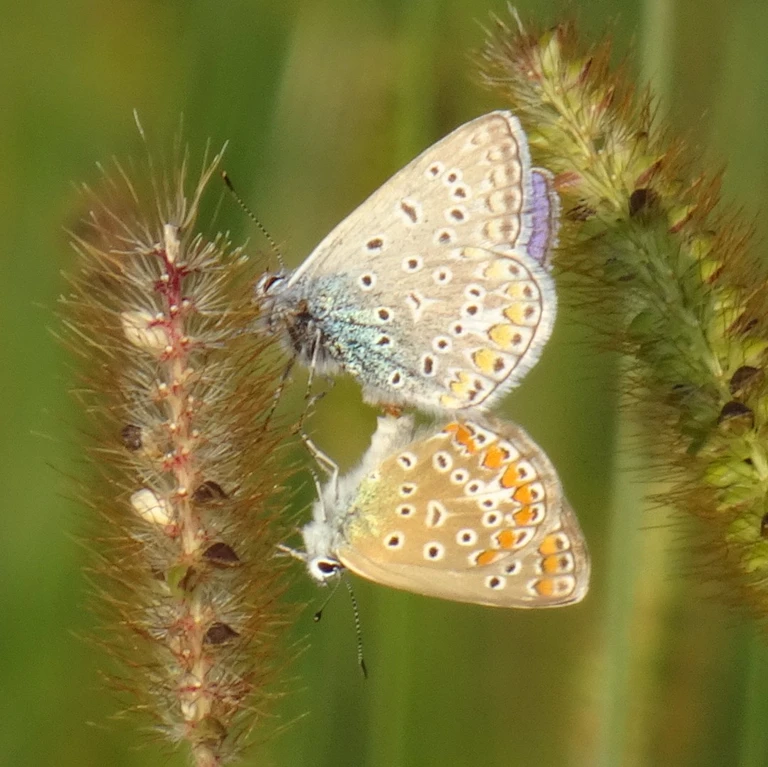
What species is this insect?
Polyommatus icarus
